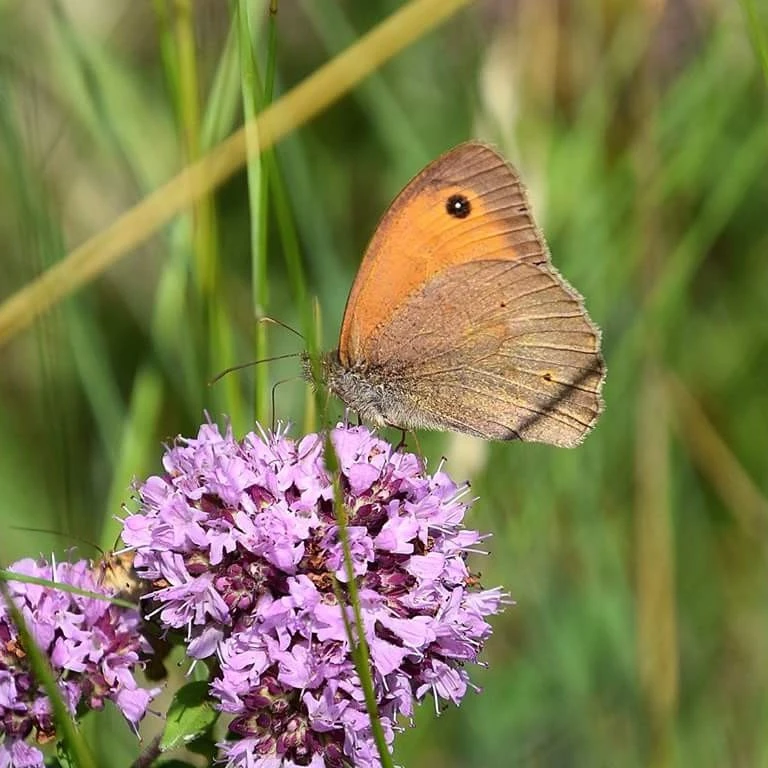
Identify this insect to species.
Maniola jurtina
